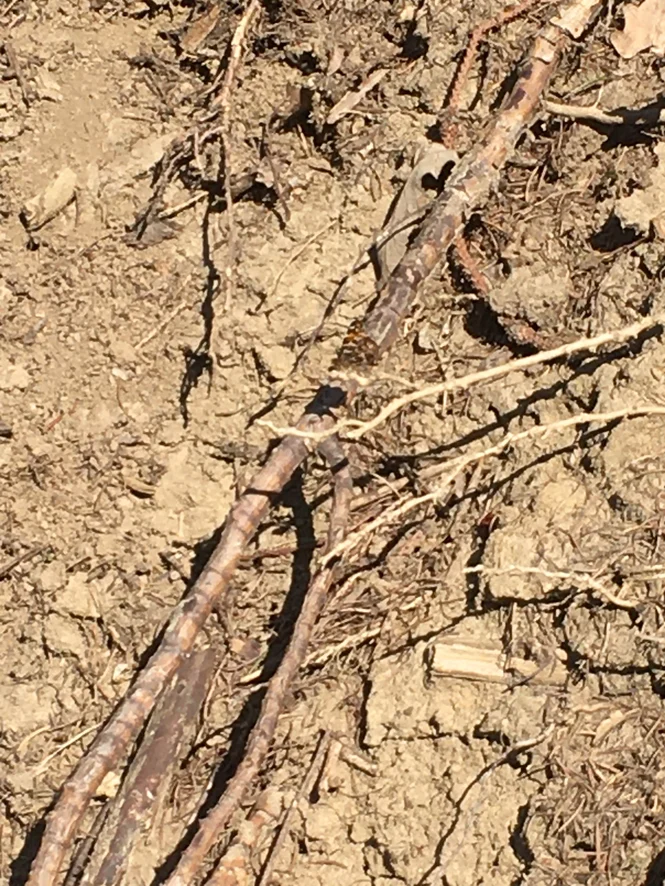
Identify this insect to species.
Araschnia levana
